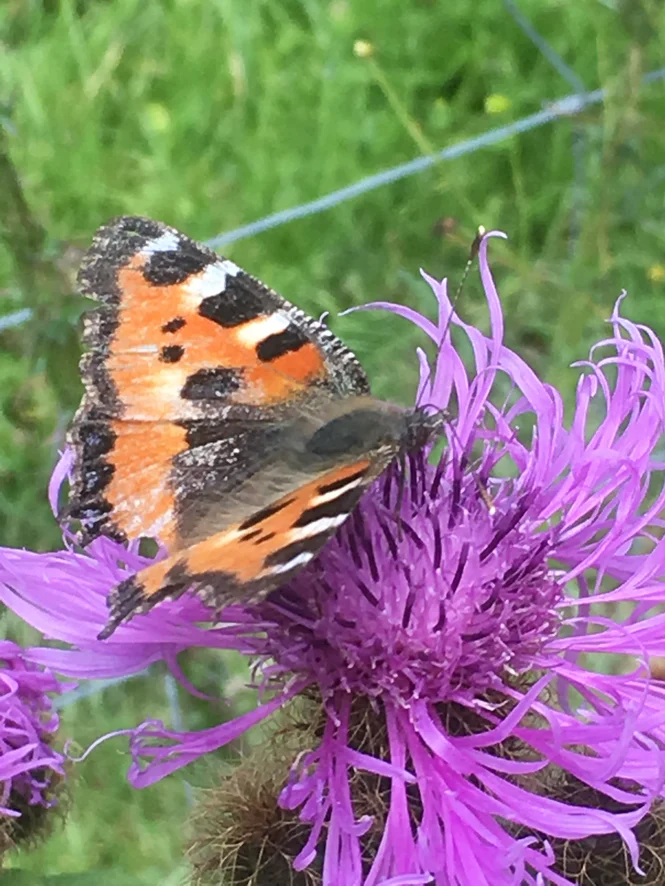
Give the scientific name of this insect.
Aglais urticae
